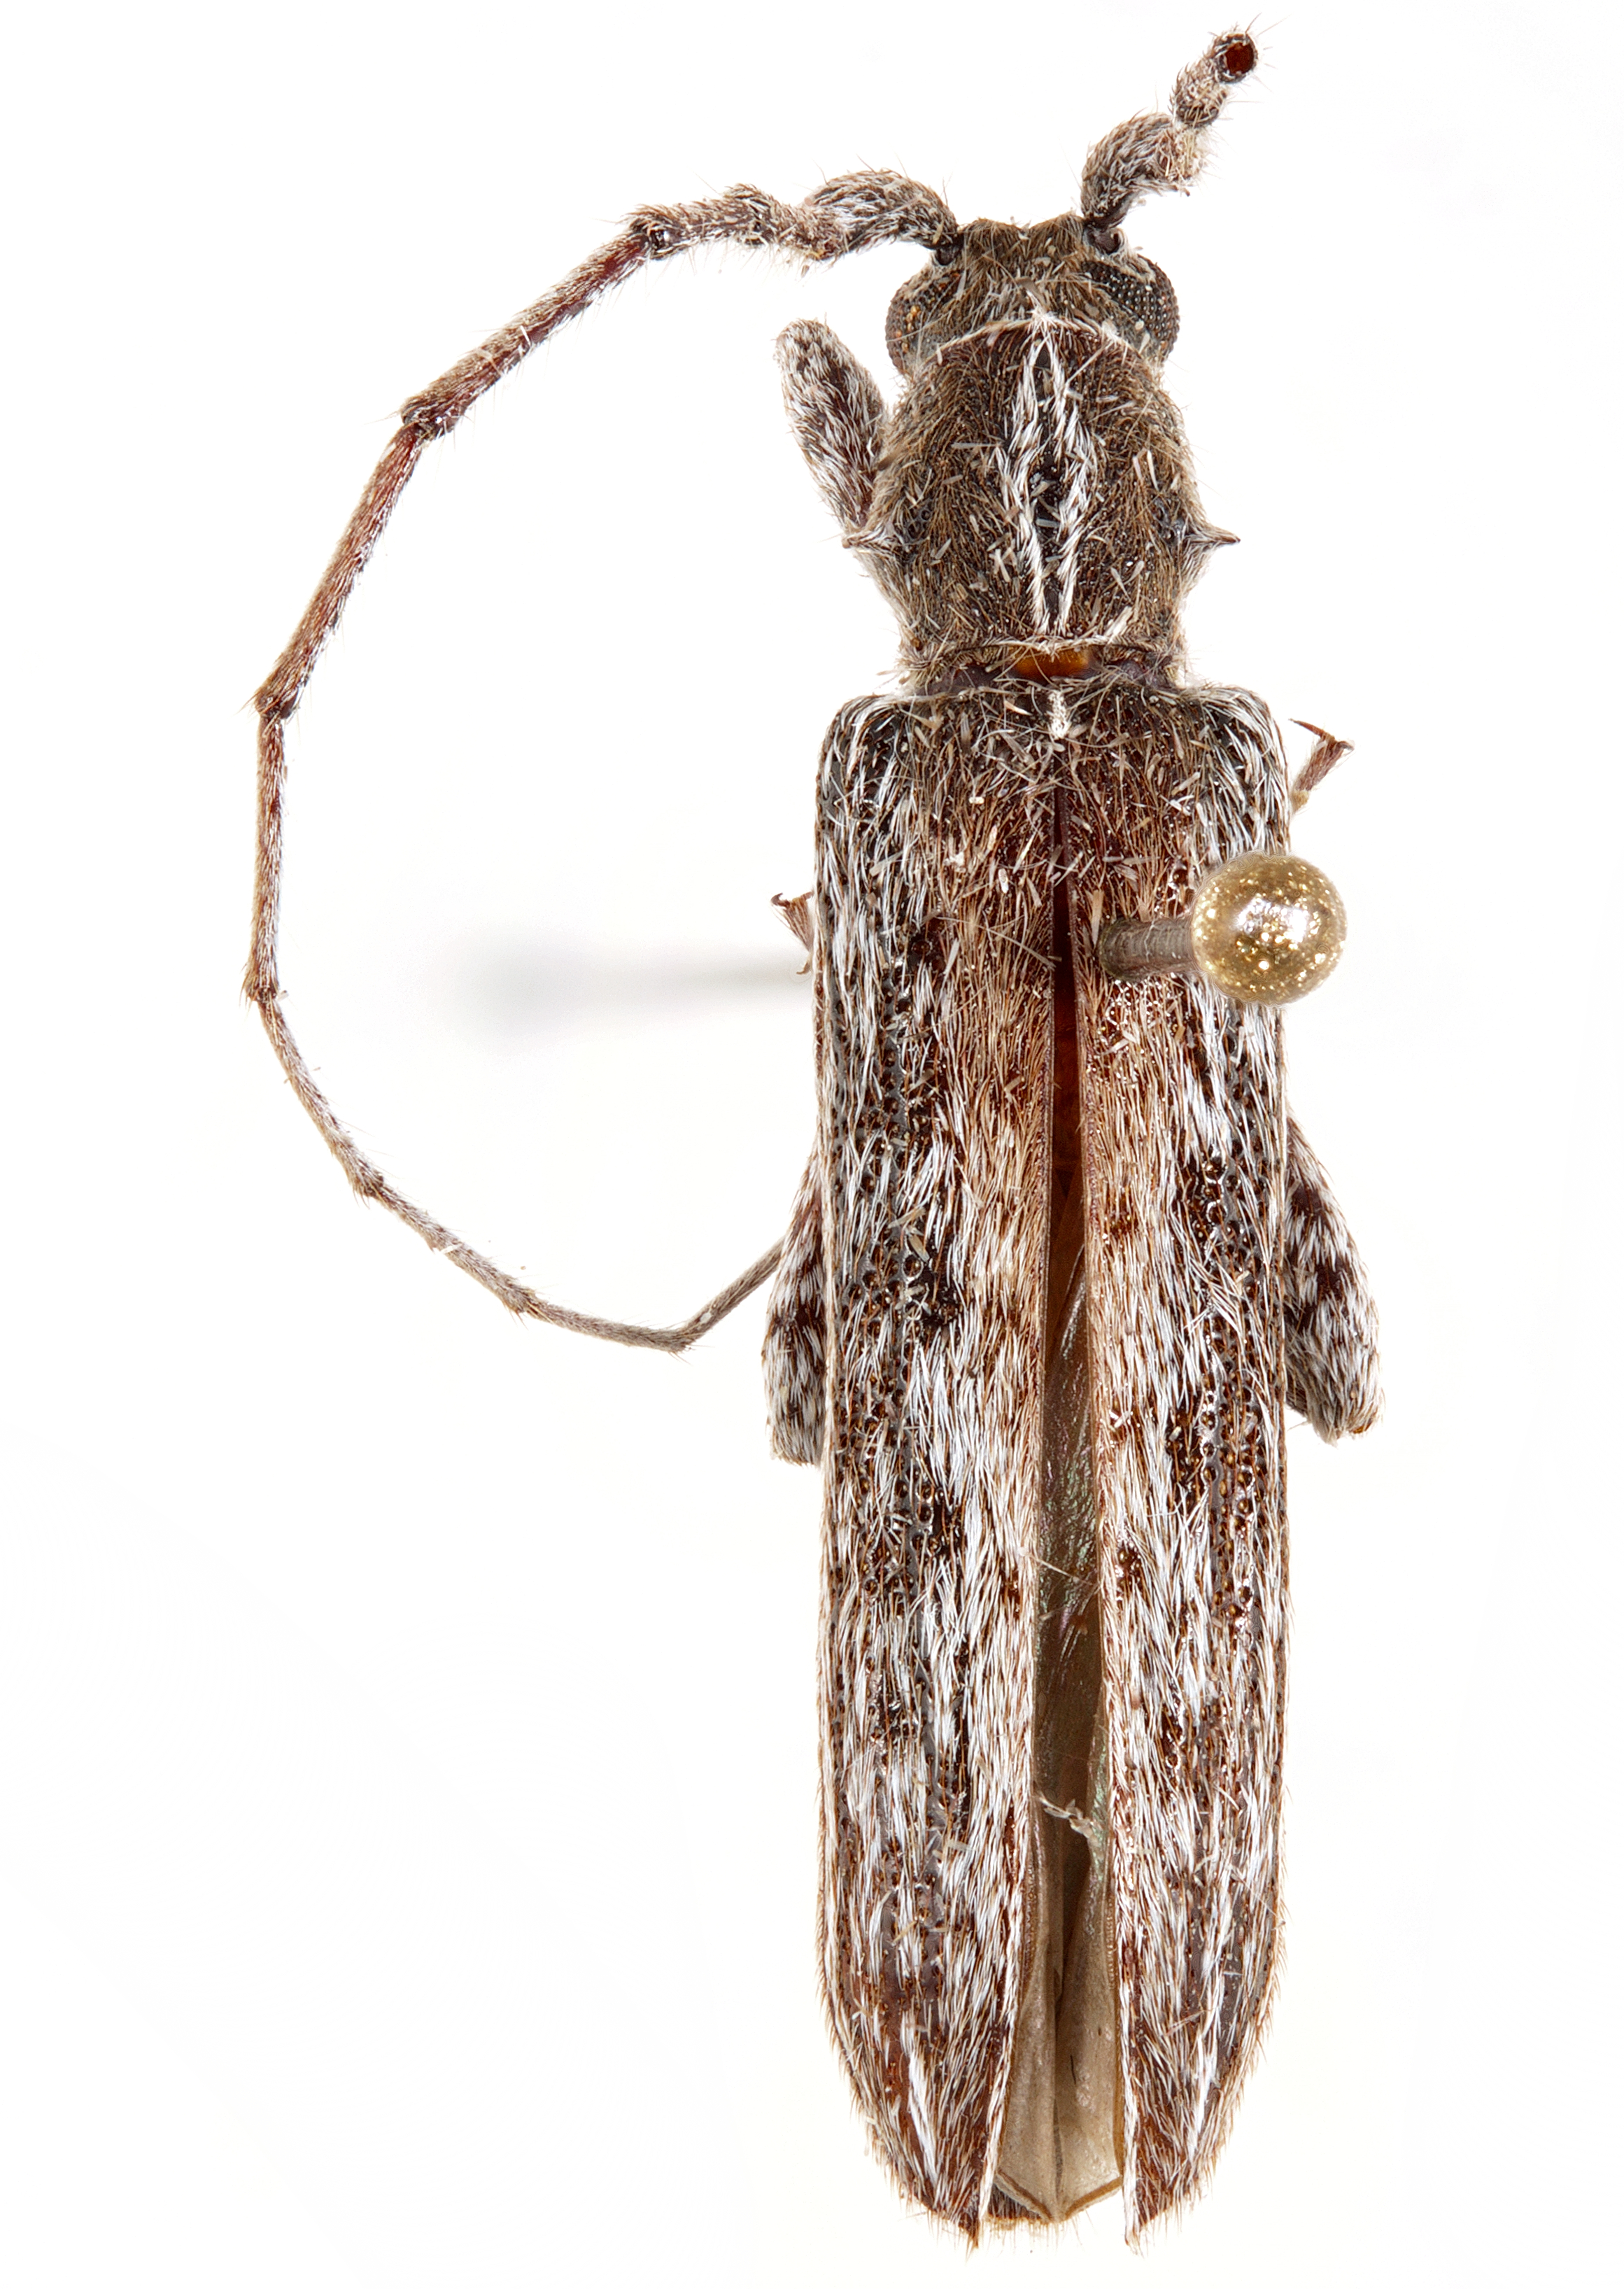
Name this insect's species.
Drascalia praelonga
